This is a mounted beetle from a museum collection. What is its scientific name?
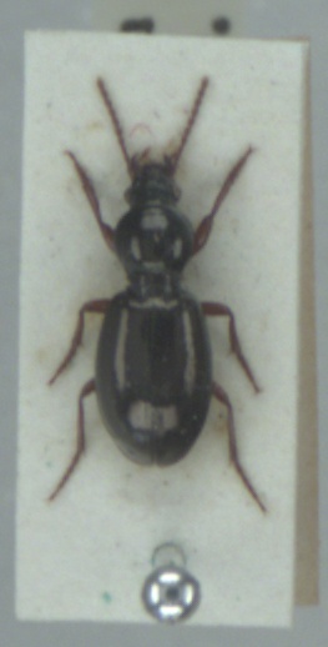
Miscodera arctica
